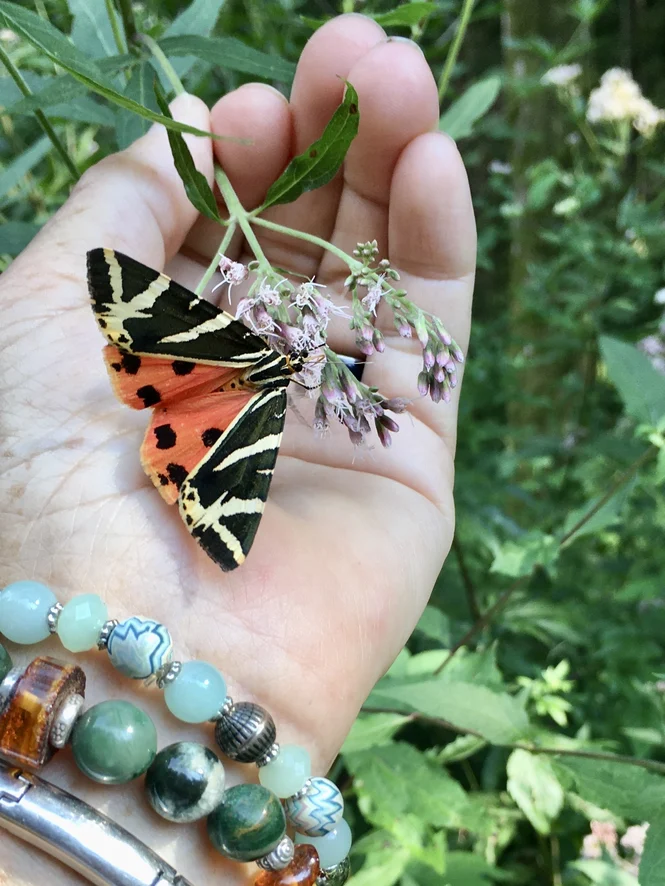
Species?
Euplagia quadripunctaria
